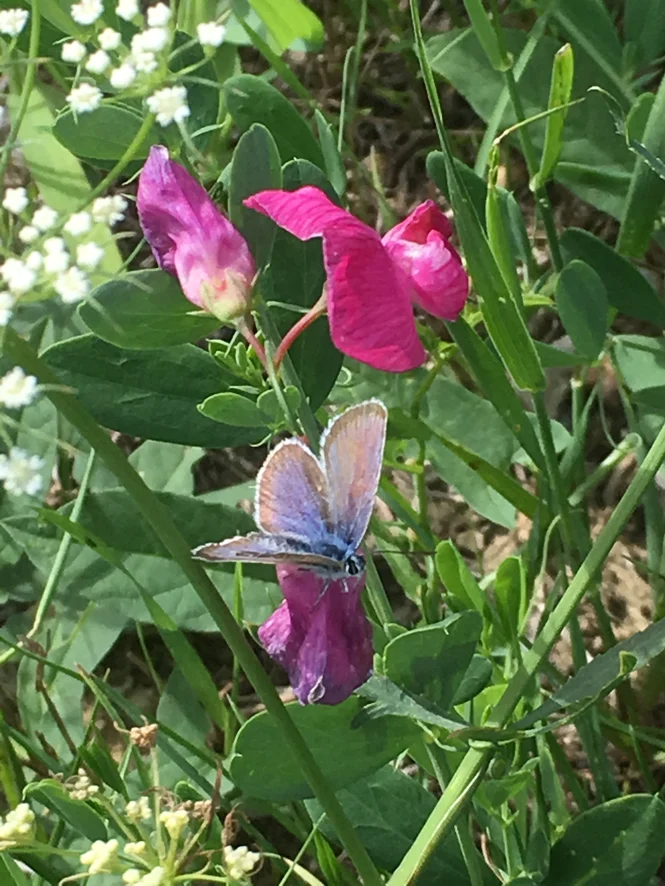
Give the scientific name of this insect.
Plebejus argus
